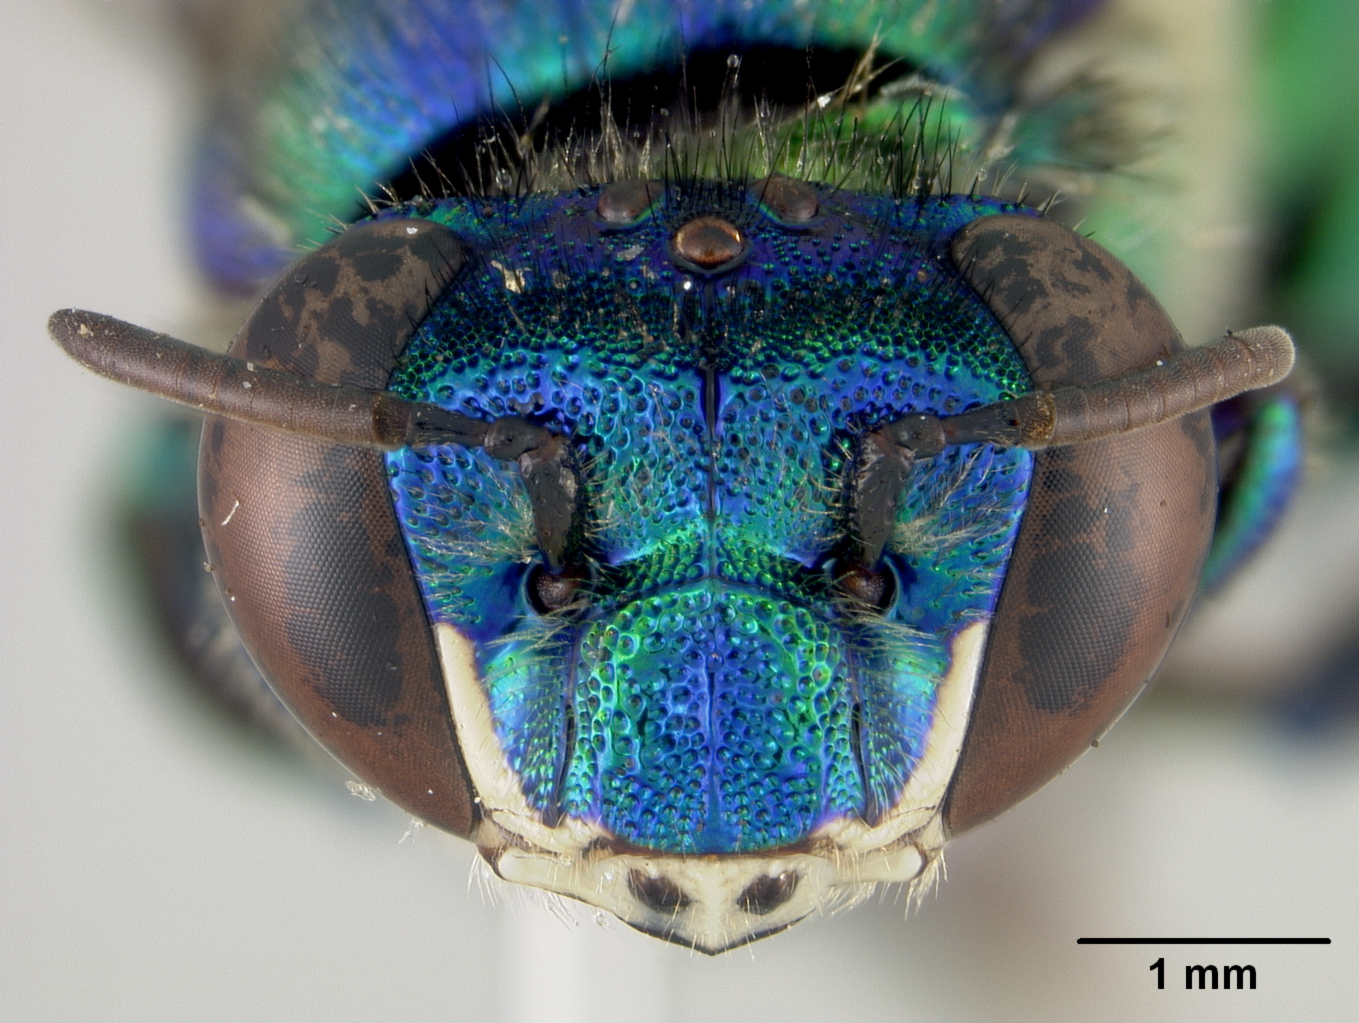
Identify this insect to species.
Euglossa crassipunctata
